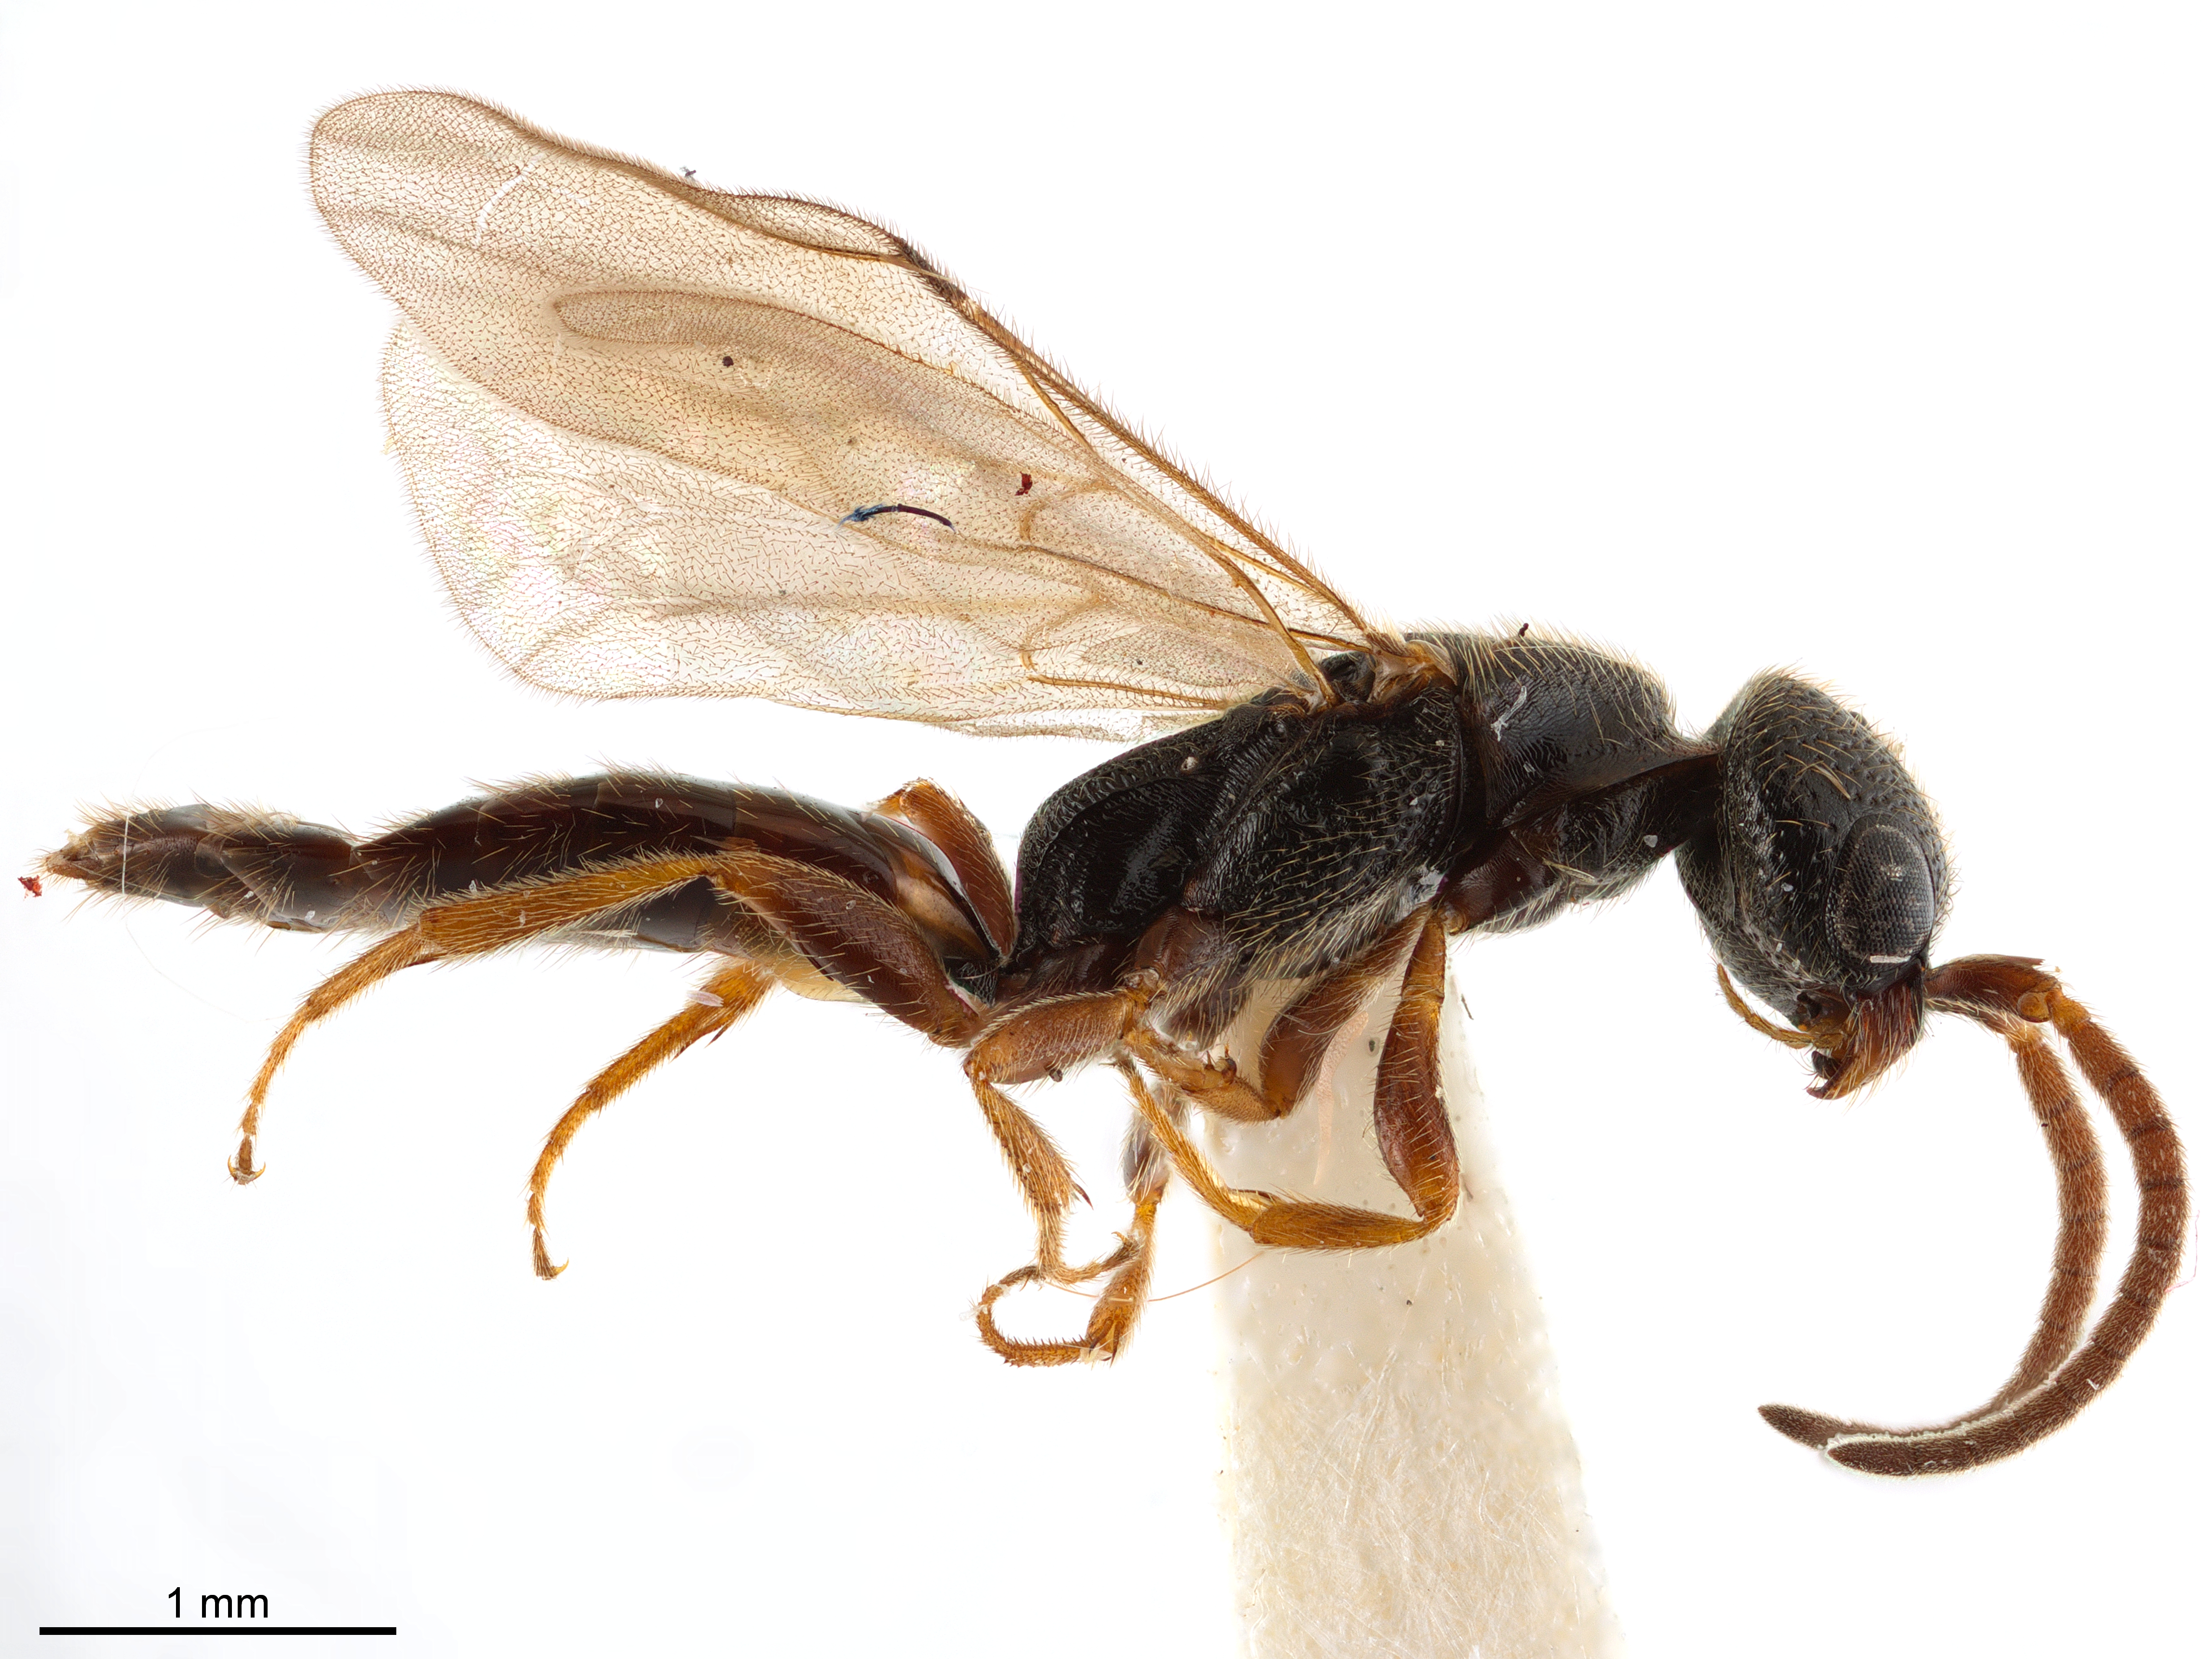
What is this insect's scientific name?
Pseudisobrachium tridens
